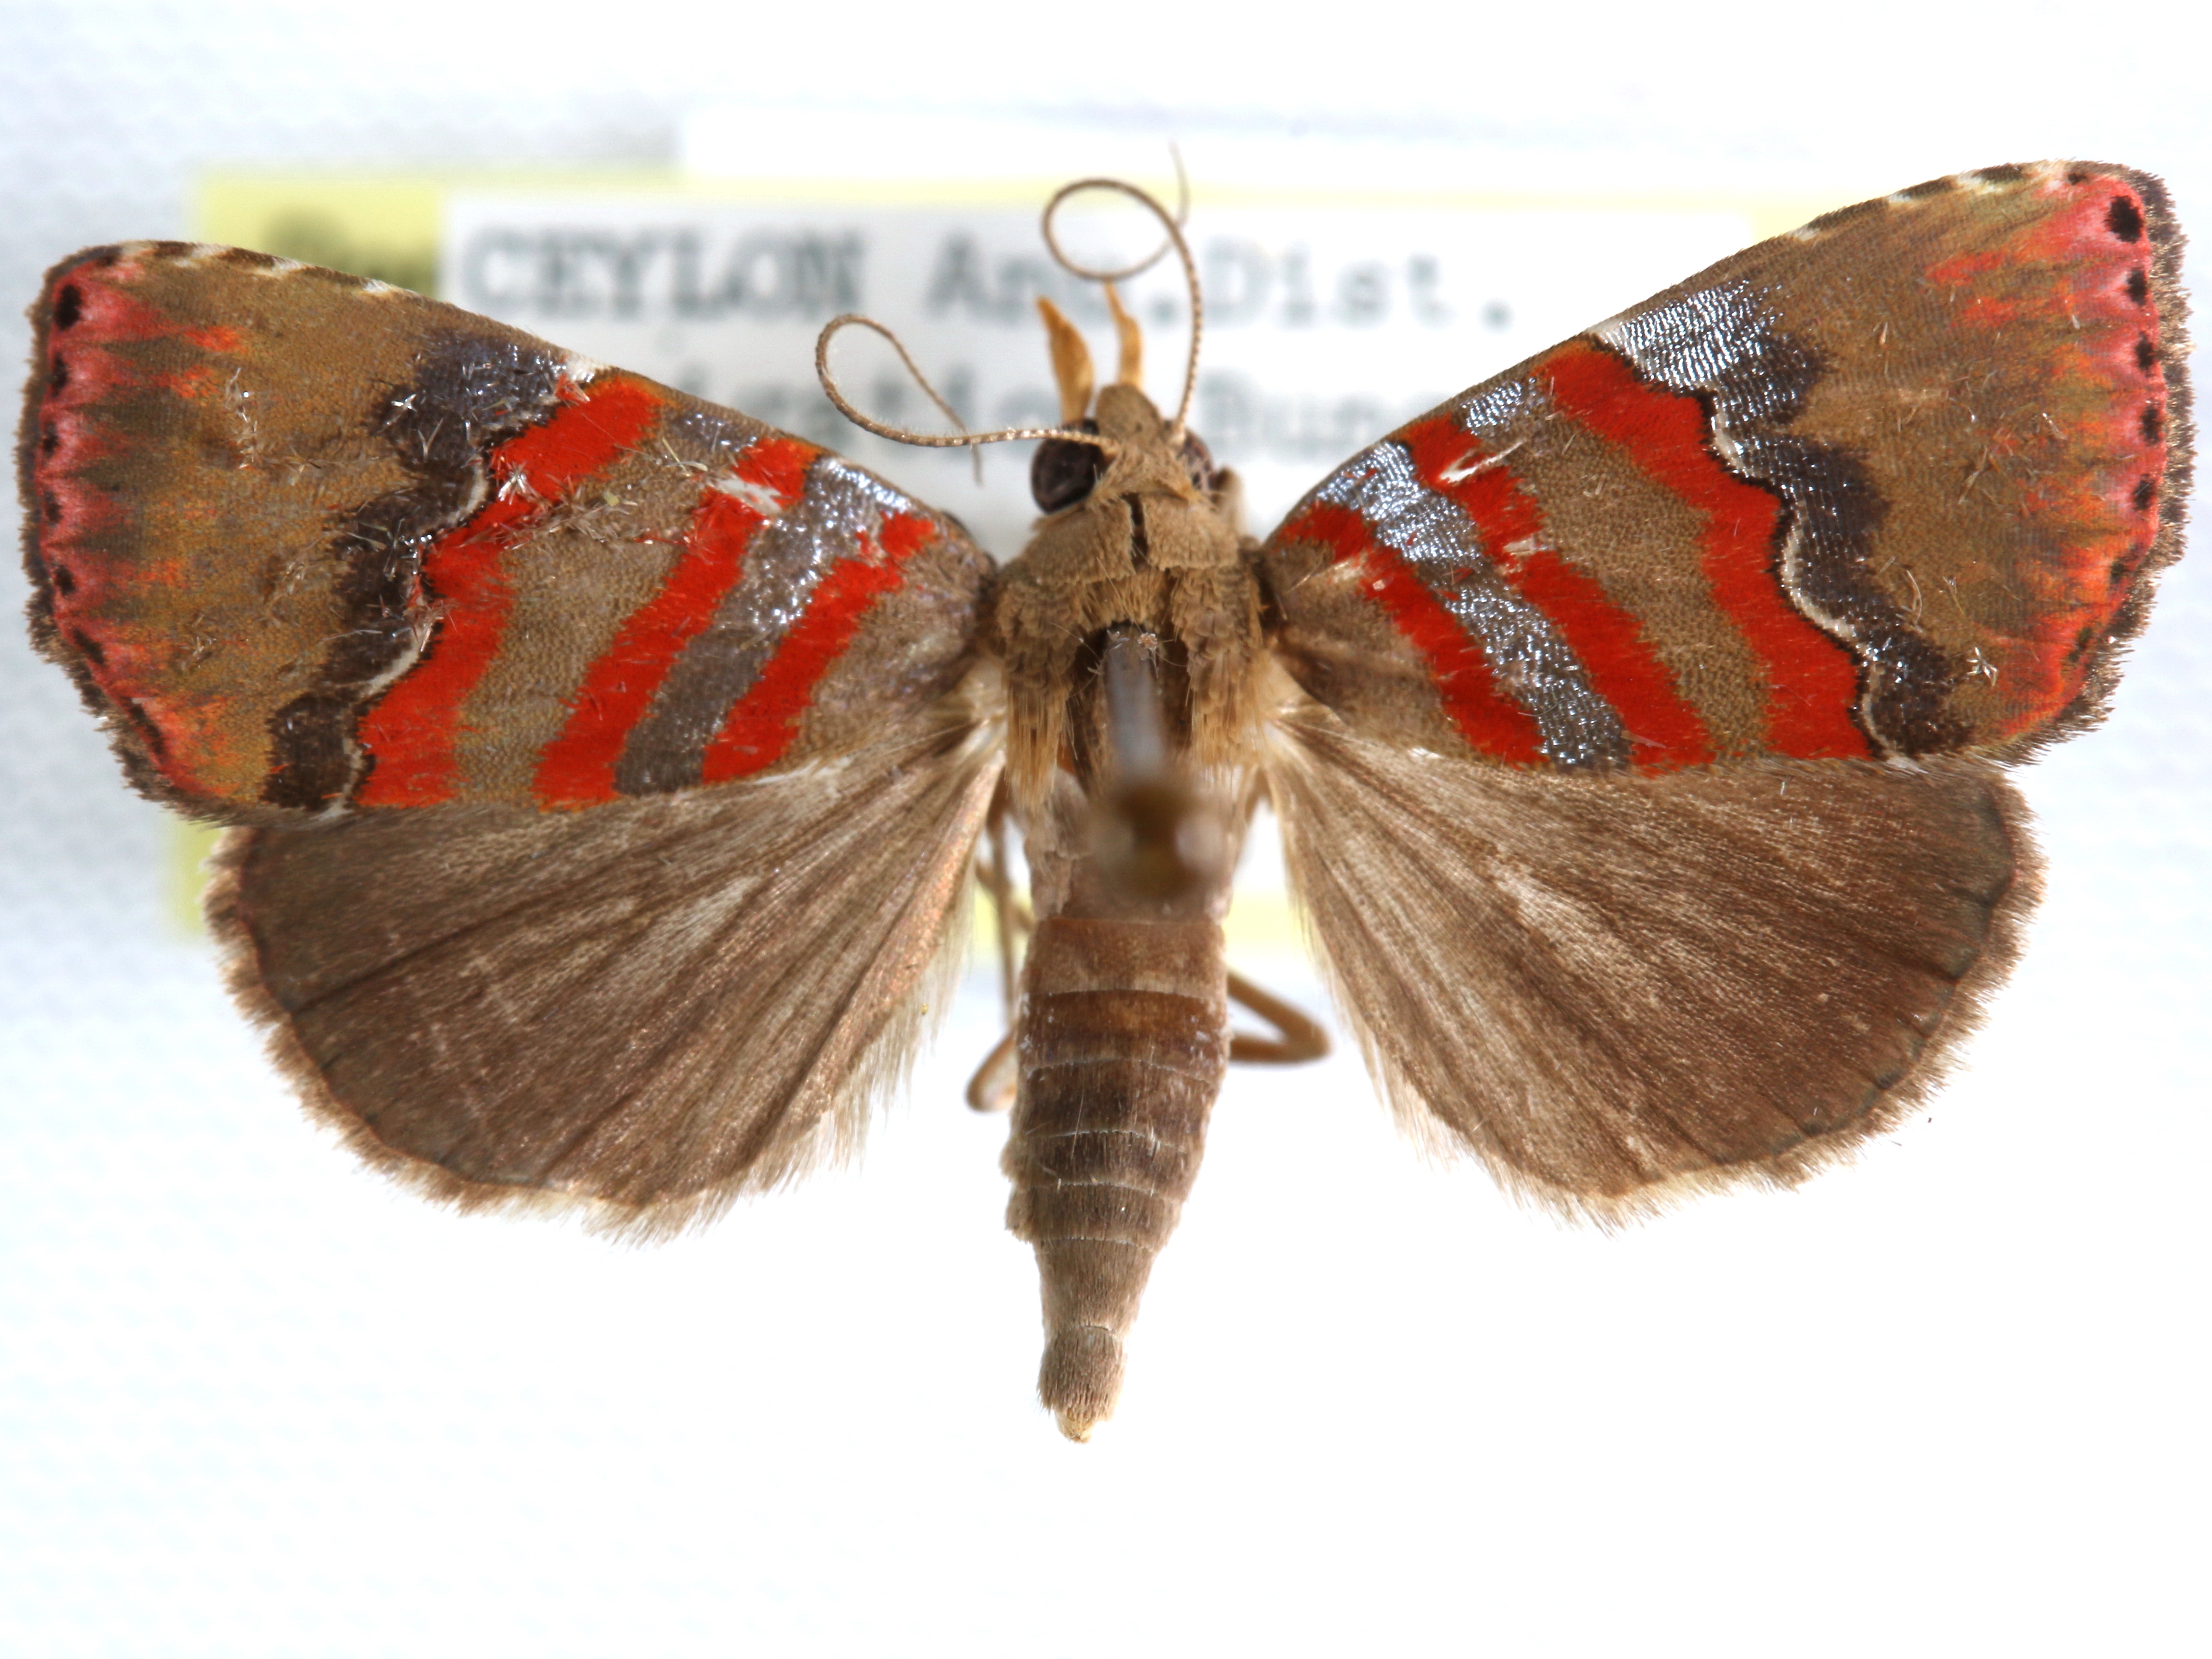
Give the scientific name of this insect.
Nolasena ferrifervens
